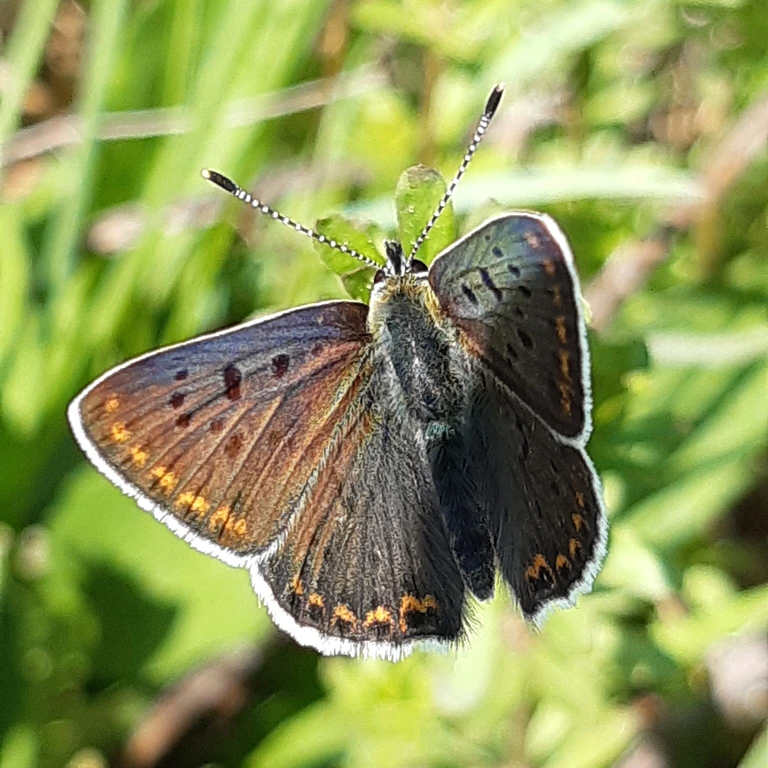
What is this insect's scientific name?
Lycaena tityrus (also Loweia tityrus)
